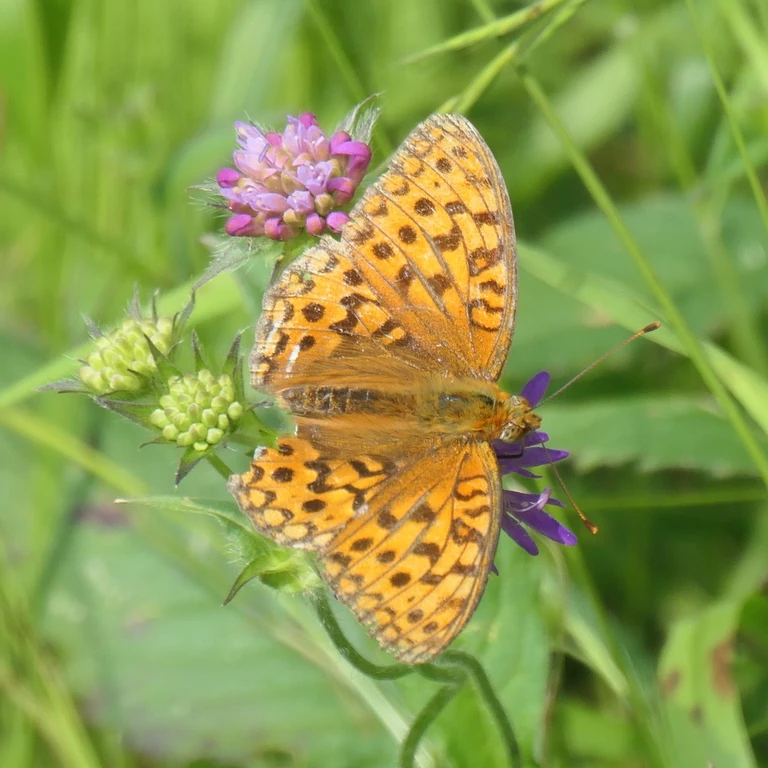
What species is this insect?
Fabriciana adippe
